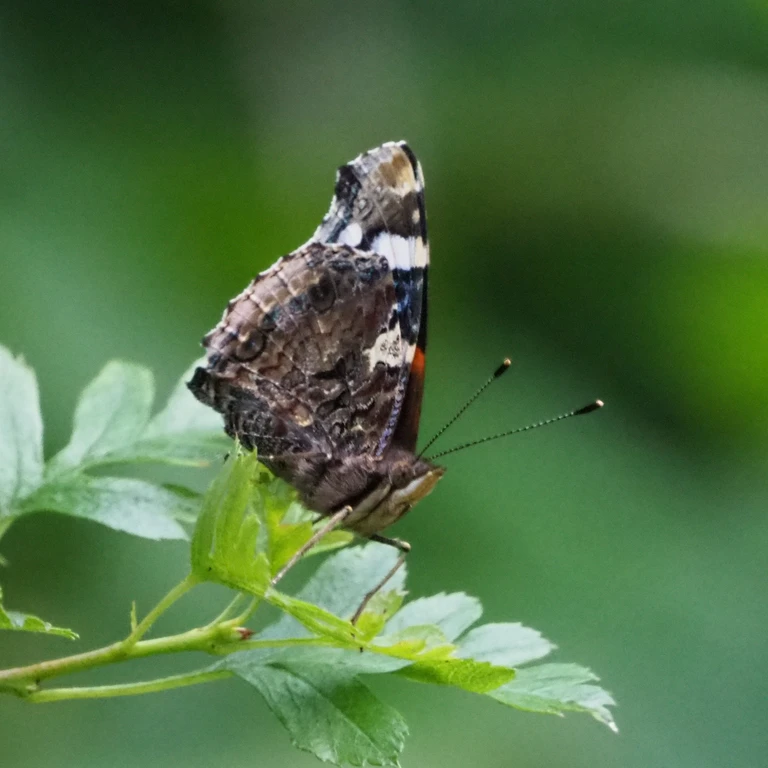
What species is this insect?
Vanessa atalanta
